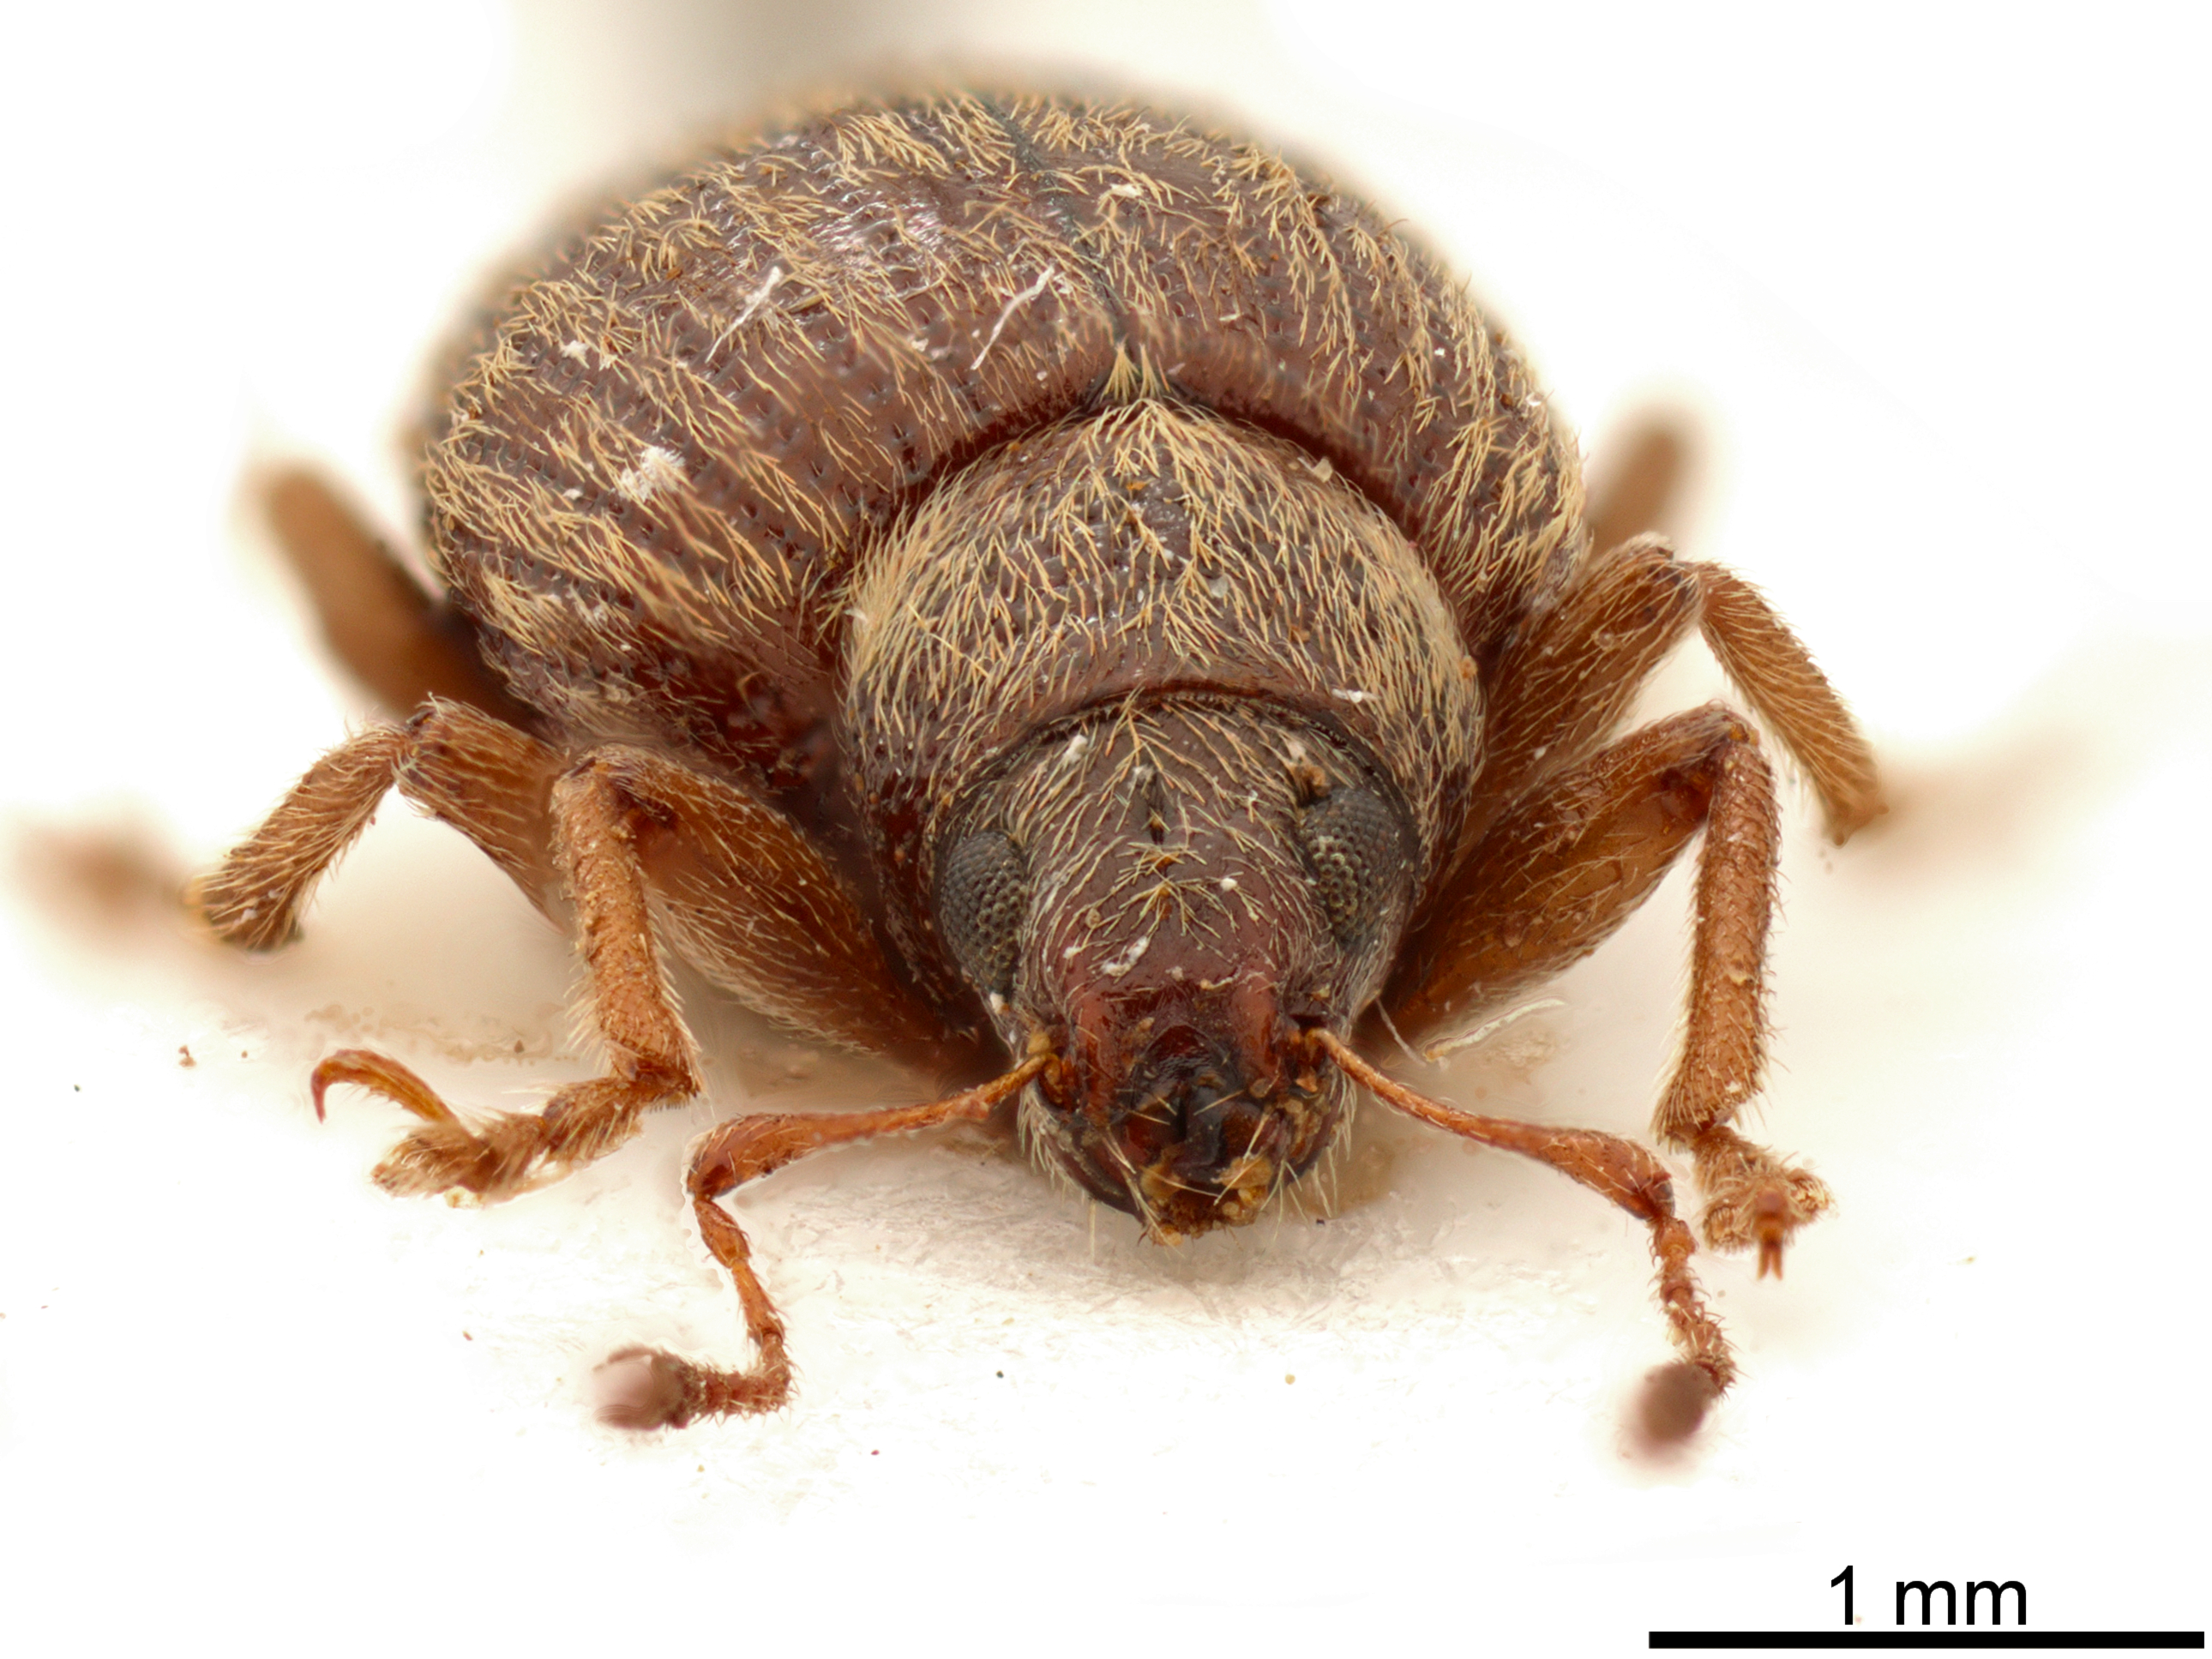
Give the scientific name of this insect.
Laparocerus tessellatus
